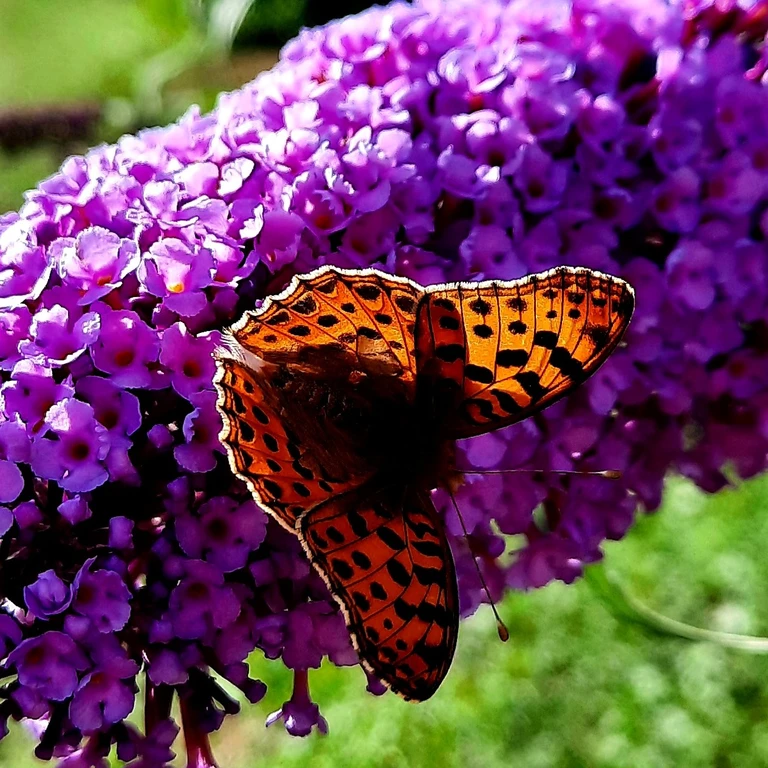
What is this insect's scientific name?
Issoria lathonia
